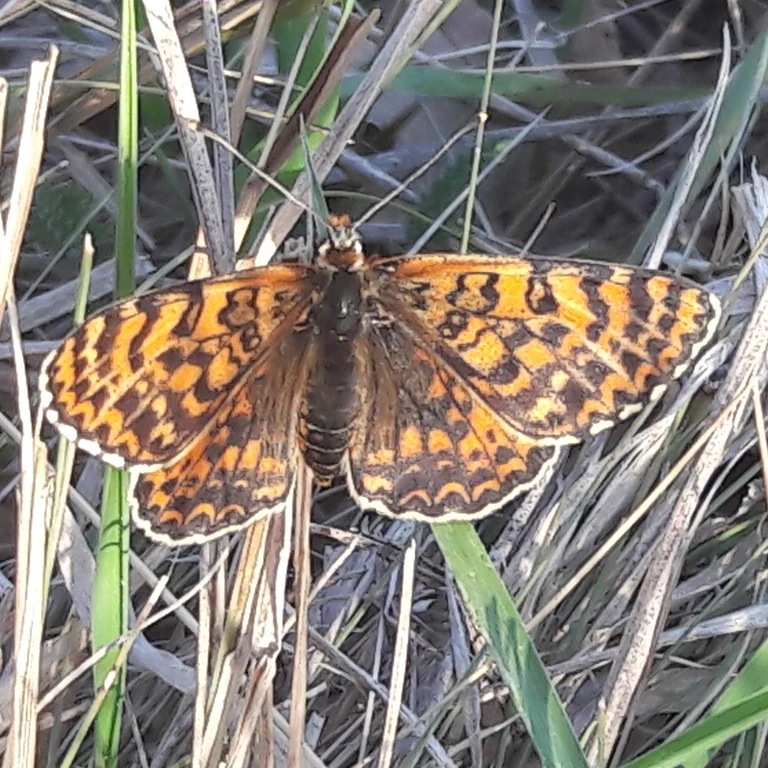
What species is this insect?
Melitaea didyma
